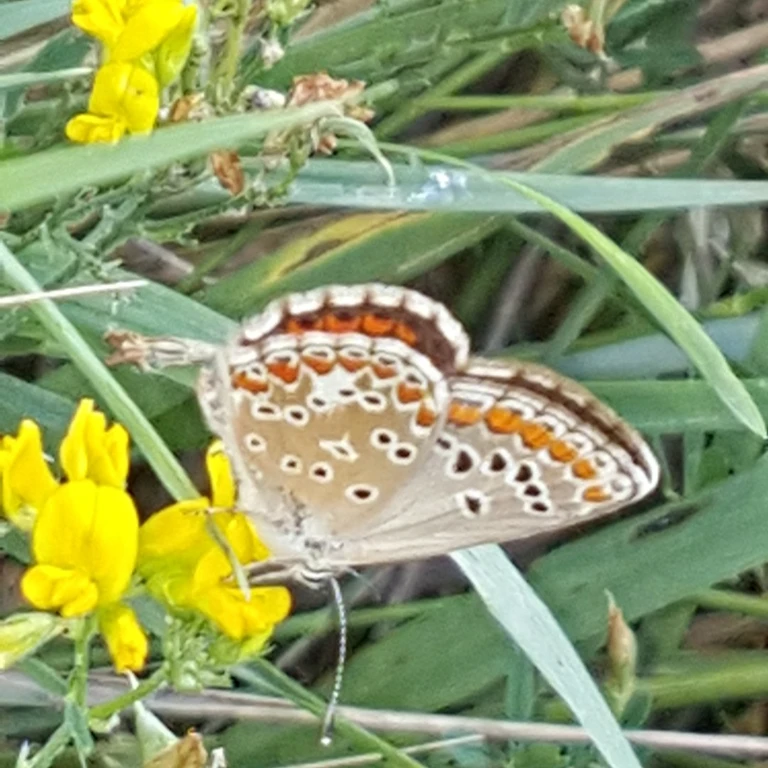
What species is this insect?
Aricia agestis/artaxerxes
